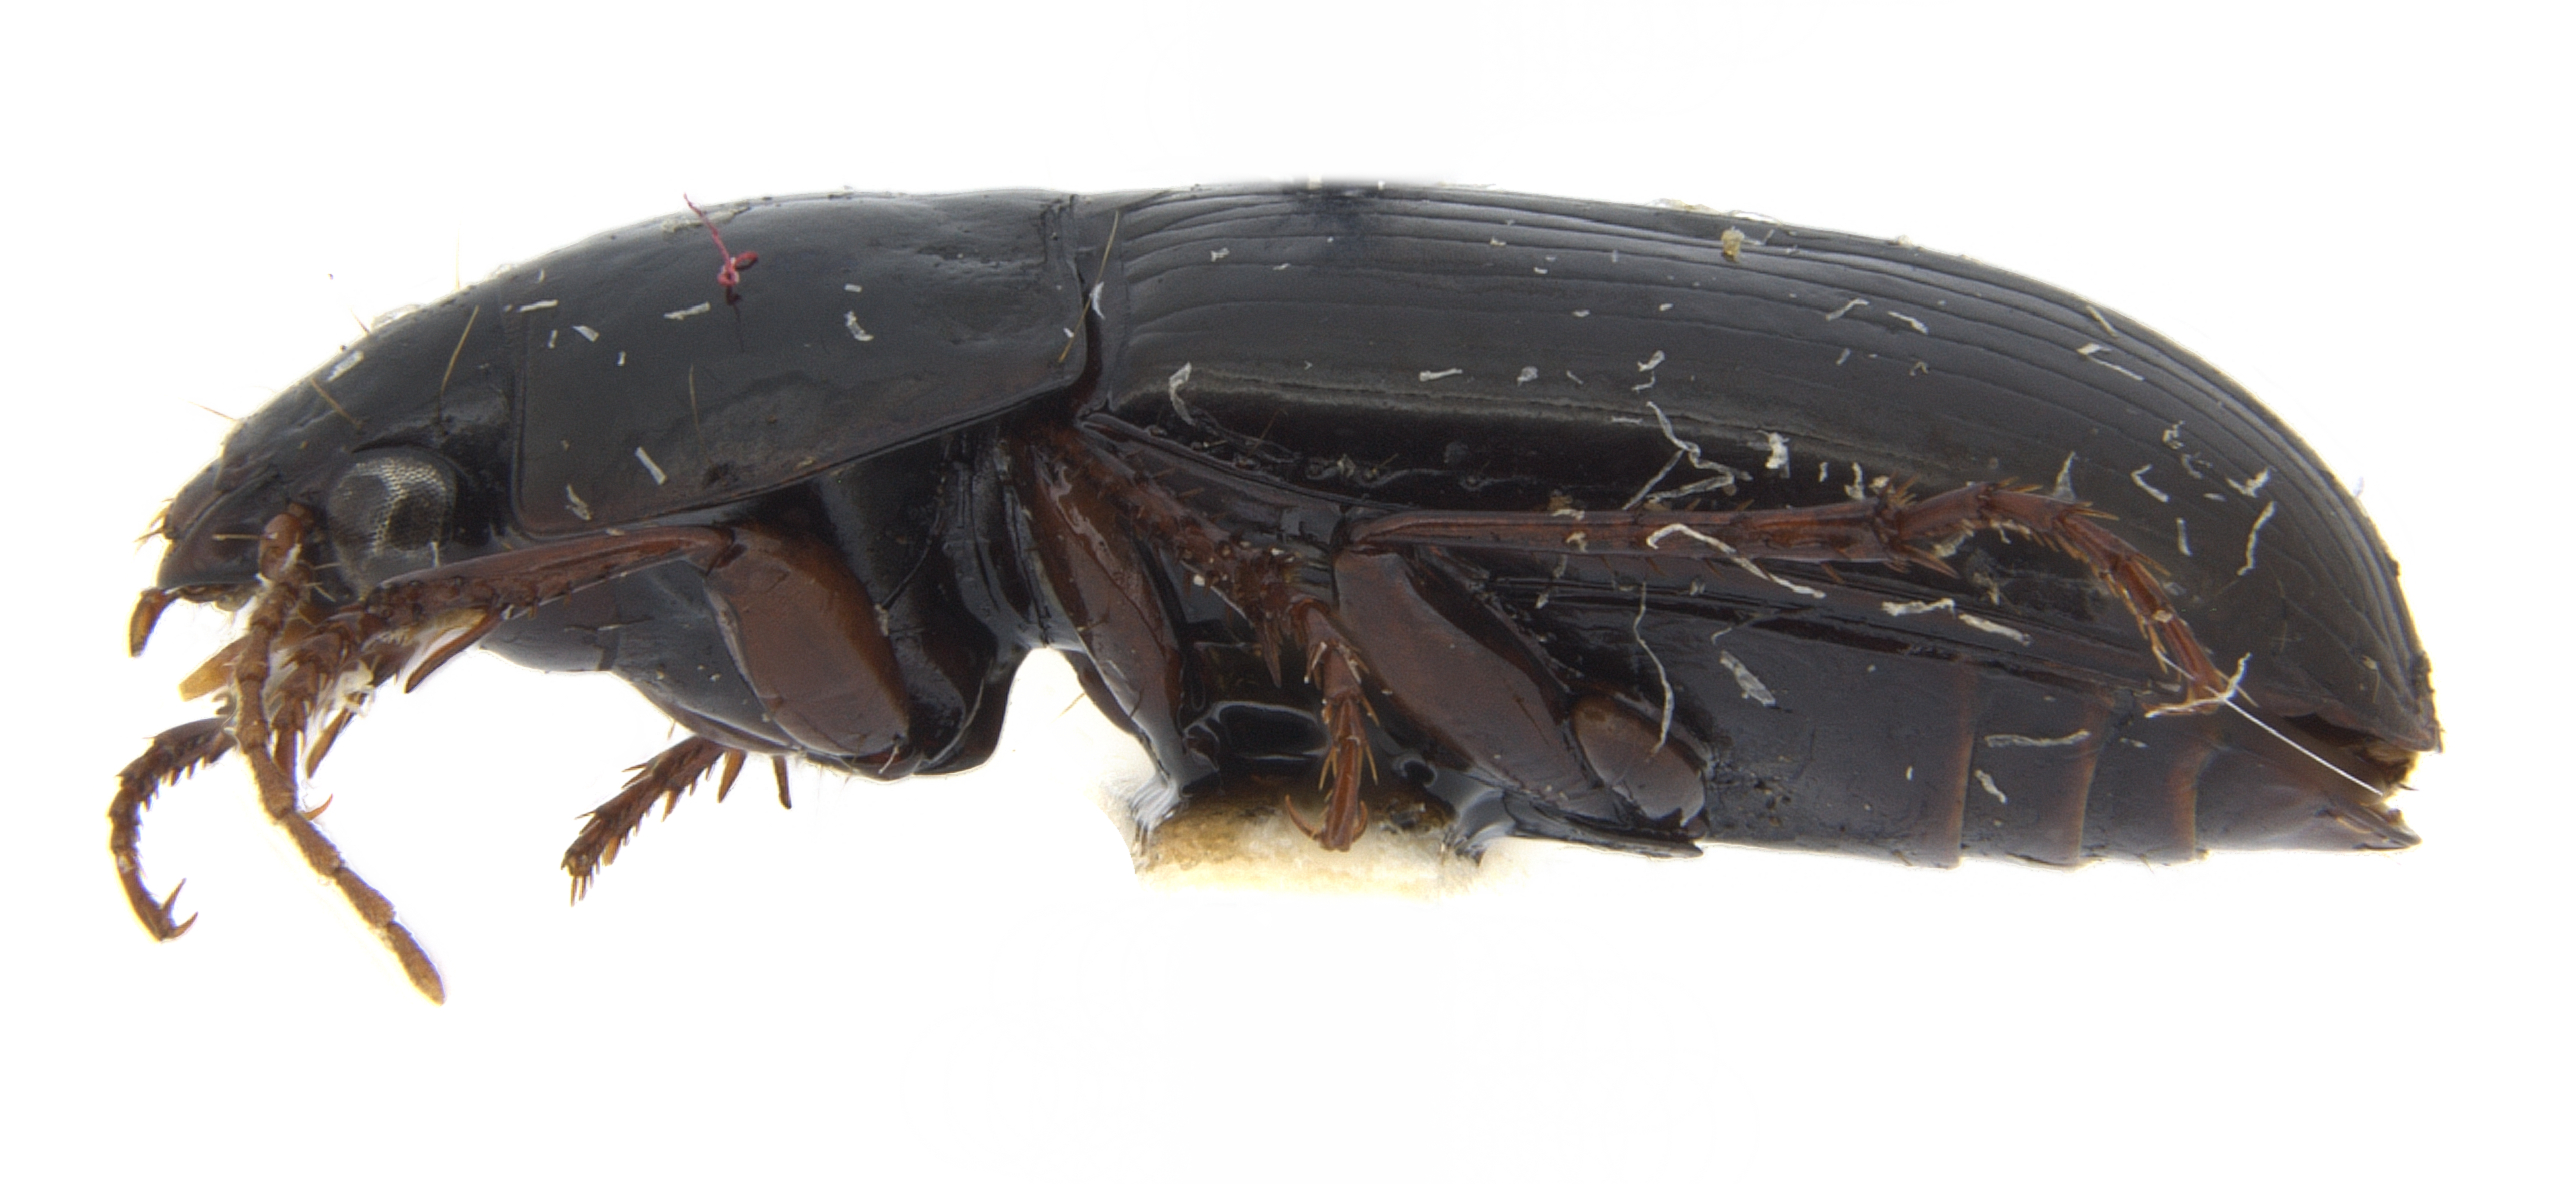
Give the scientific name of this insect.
Celia sinuosa (also Amara sinuosa)
